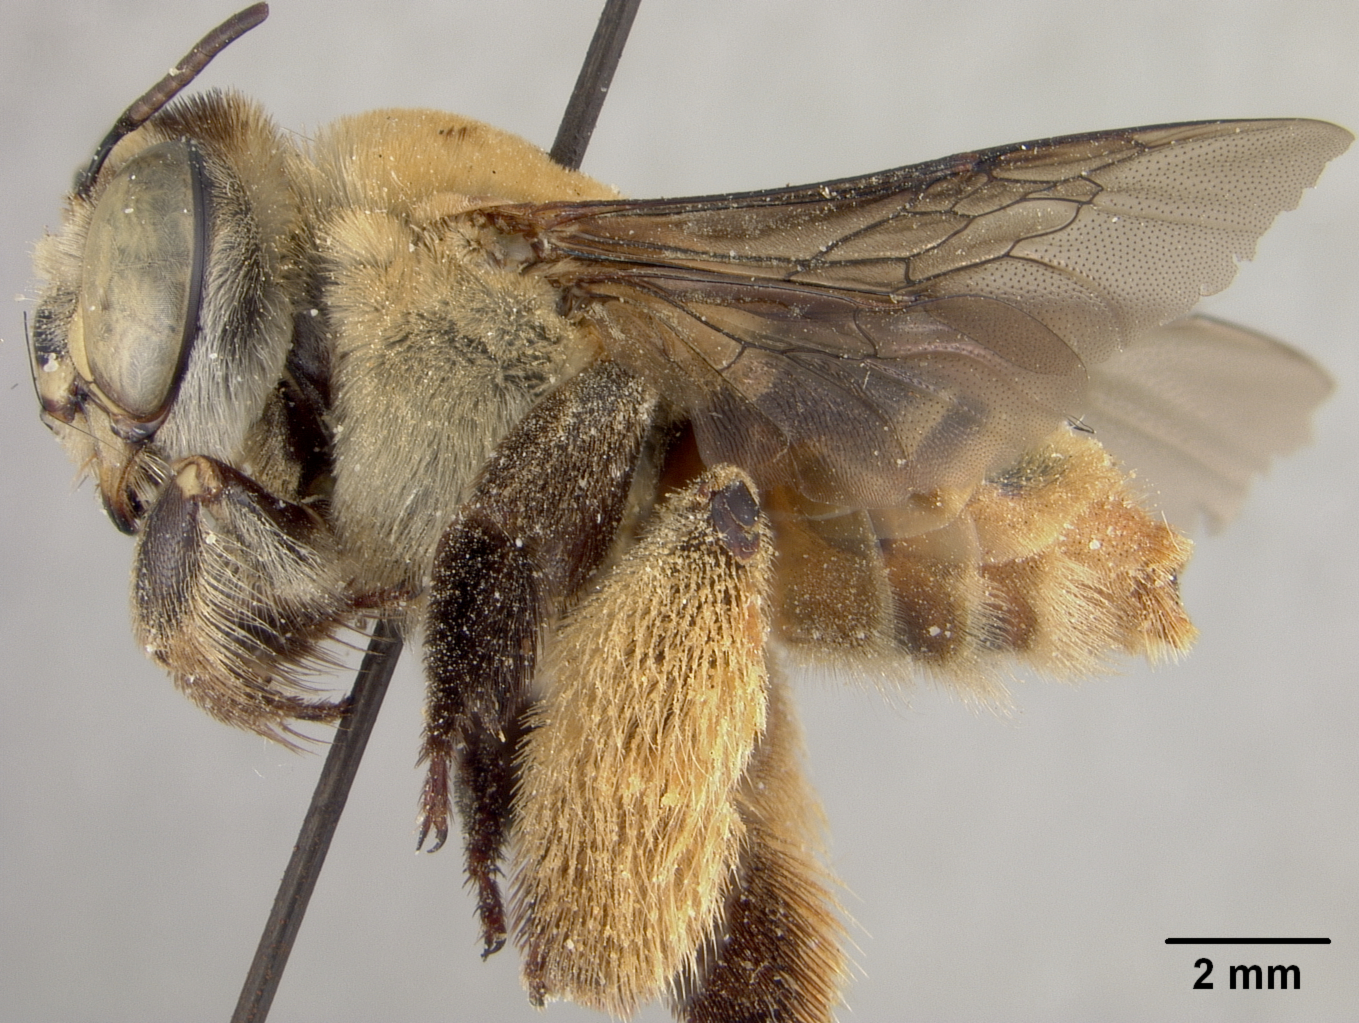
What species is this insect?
Centris adani
